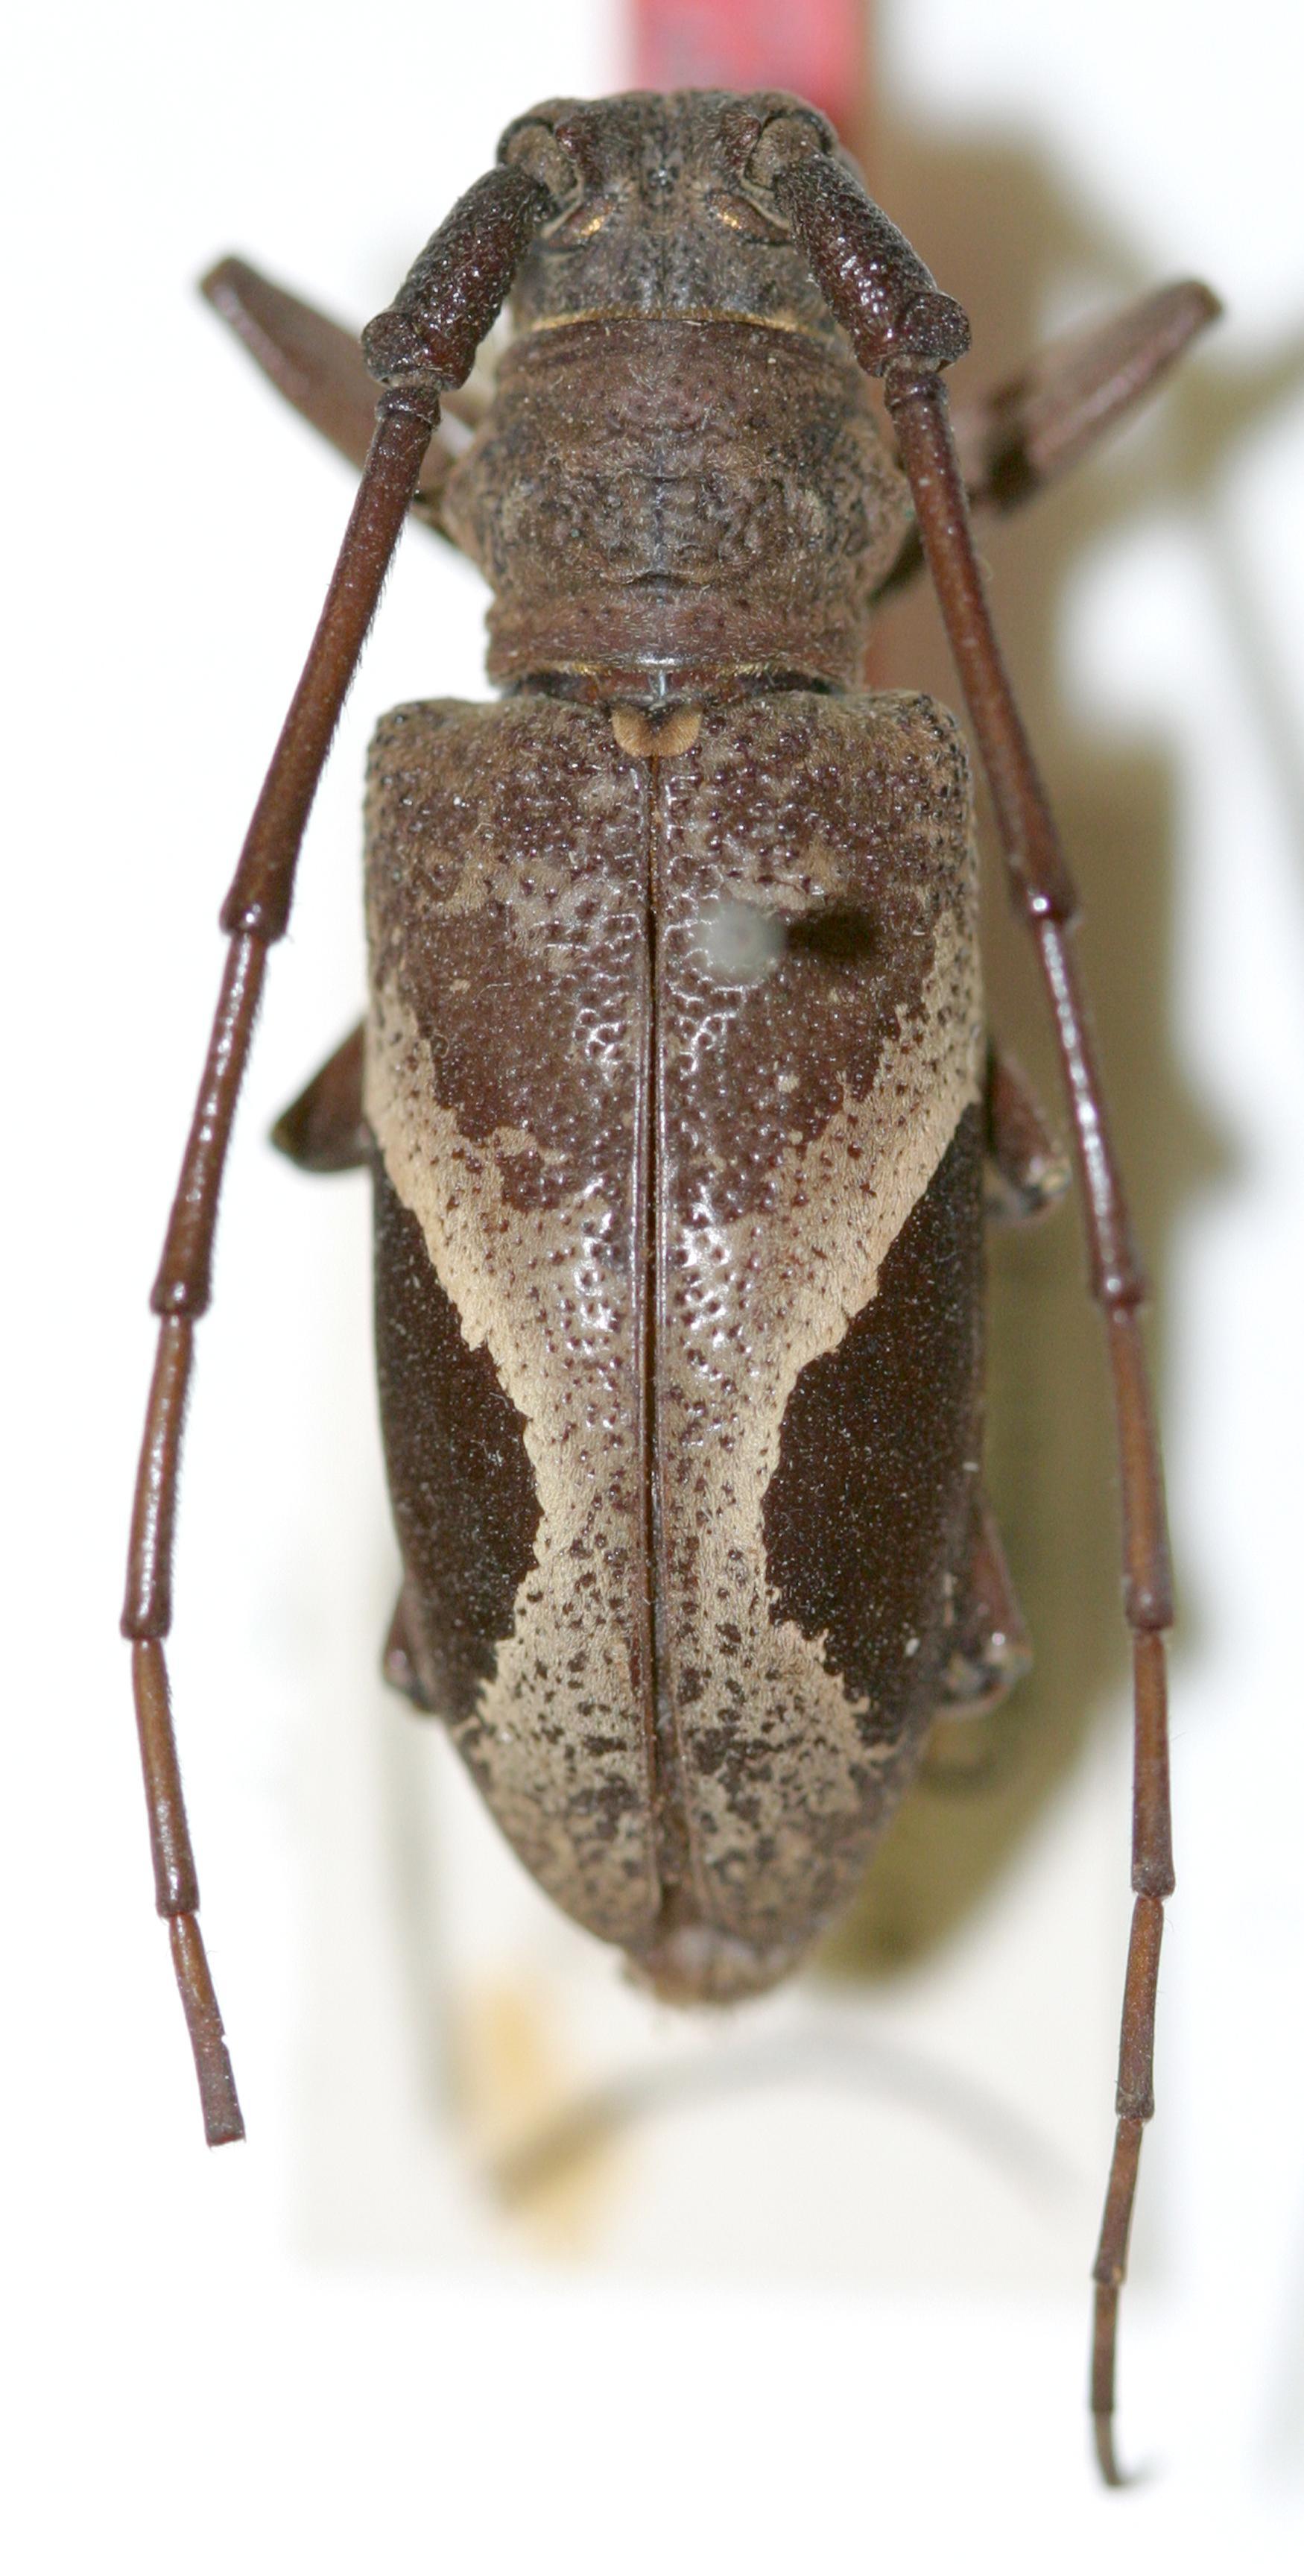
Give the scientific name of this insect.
Paraleprodera vicina
